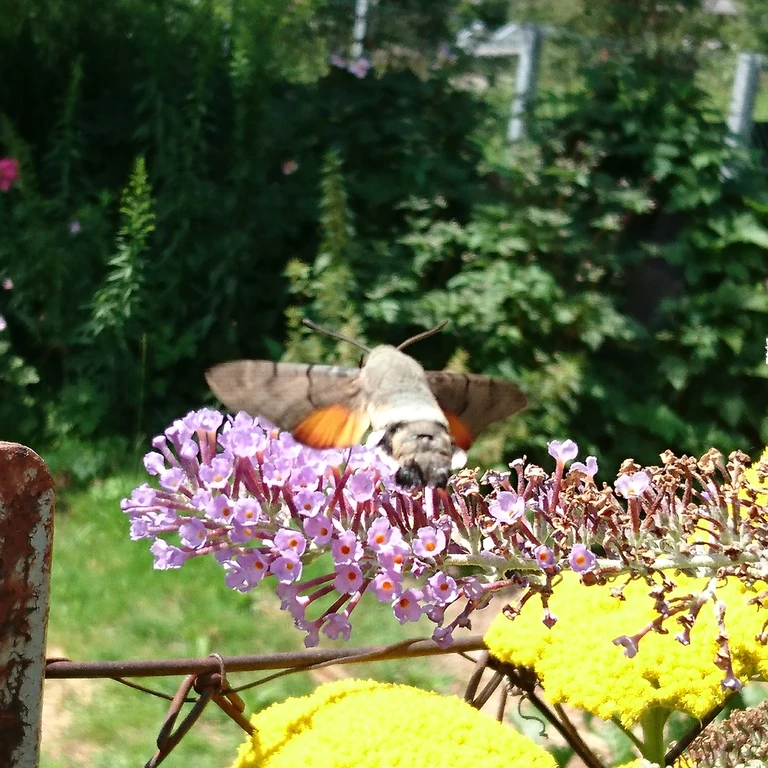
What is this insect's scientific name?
Macroglossum stellatarum
